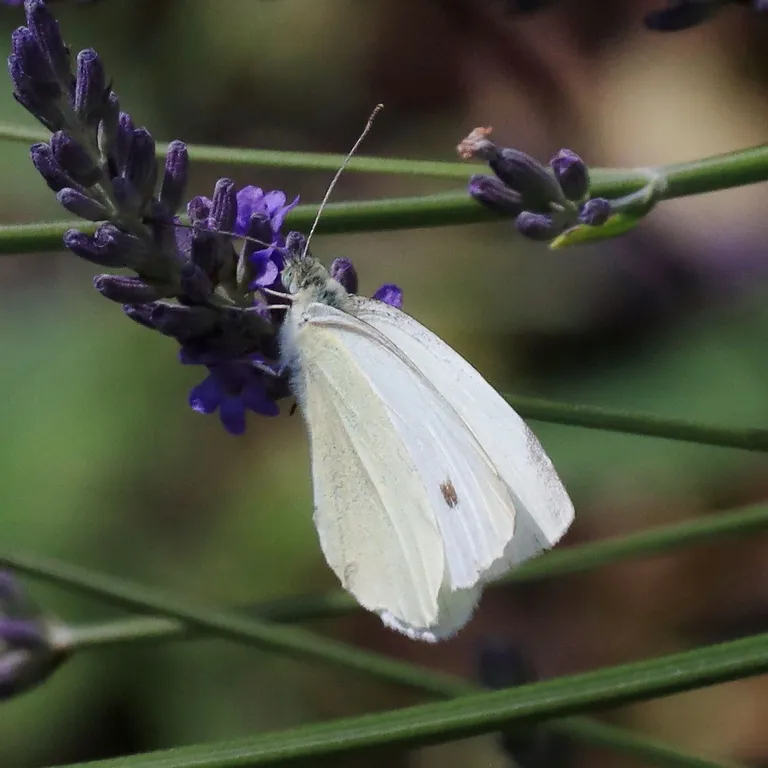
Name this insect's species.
Pieris rapae
